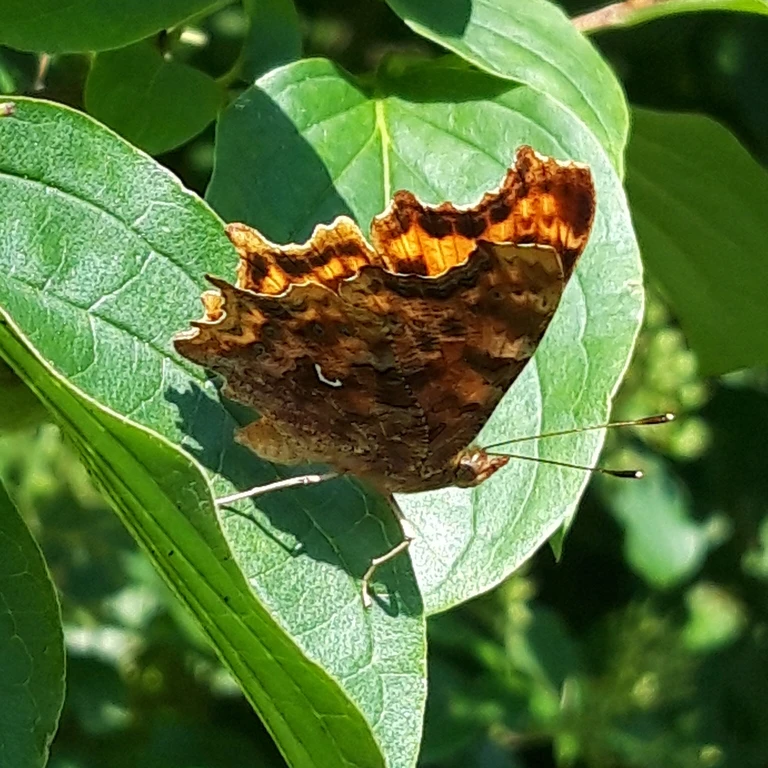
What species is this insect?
Polygonia c-album
